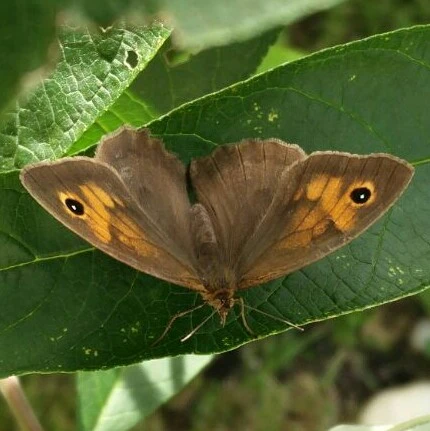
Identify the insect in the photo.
Maniola jurtina
